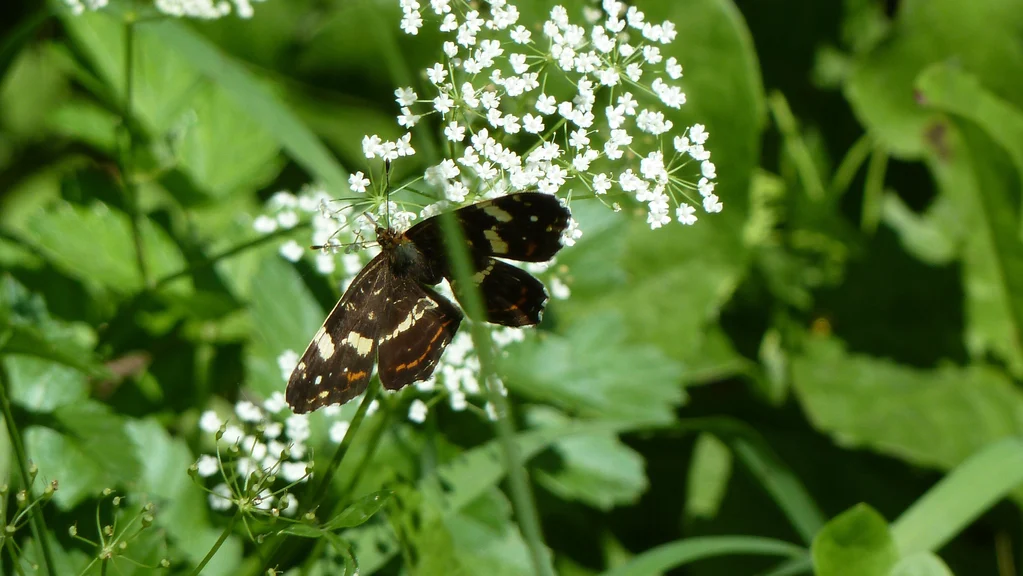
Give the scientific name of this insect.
Araschnia levana
